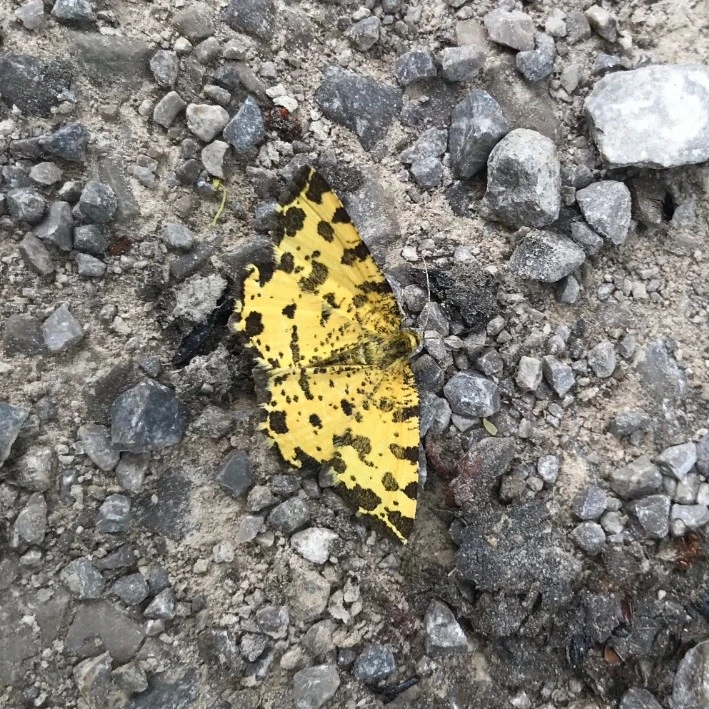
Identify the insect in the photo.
Pseudopanthera macularia
